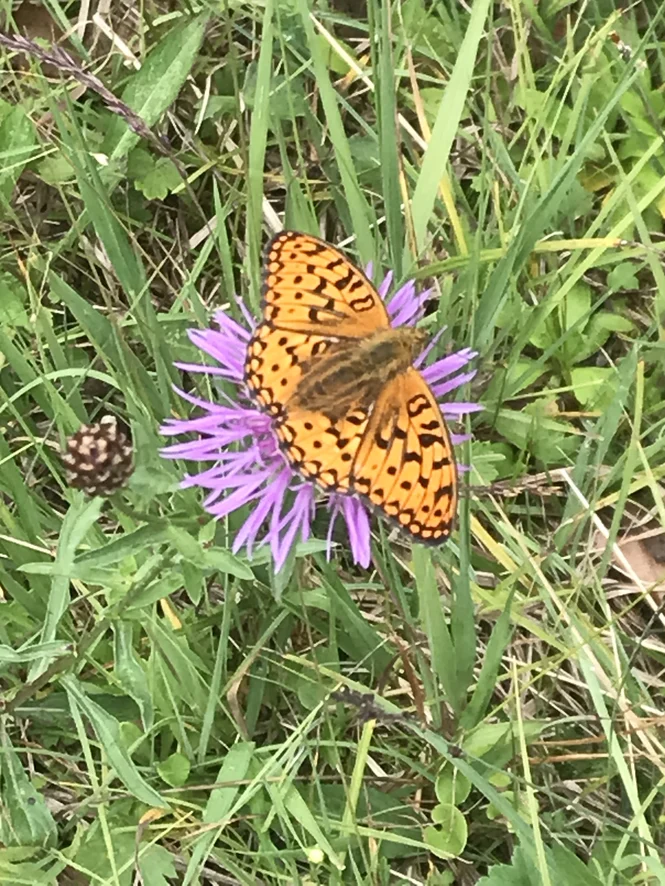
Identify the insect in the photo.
Fabriciana adippe
